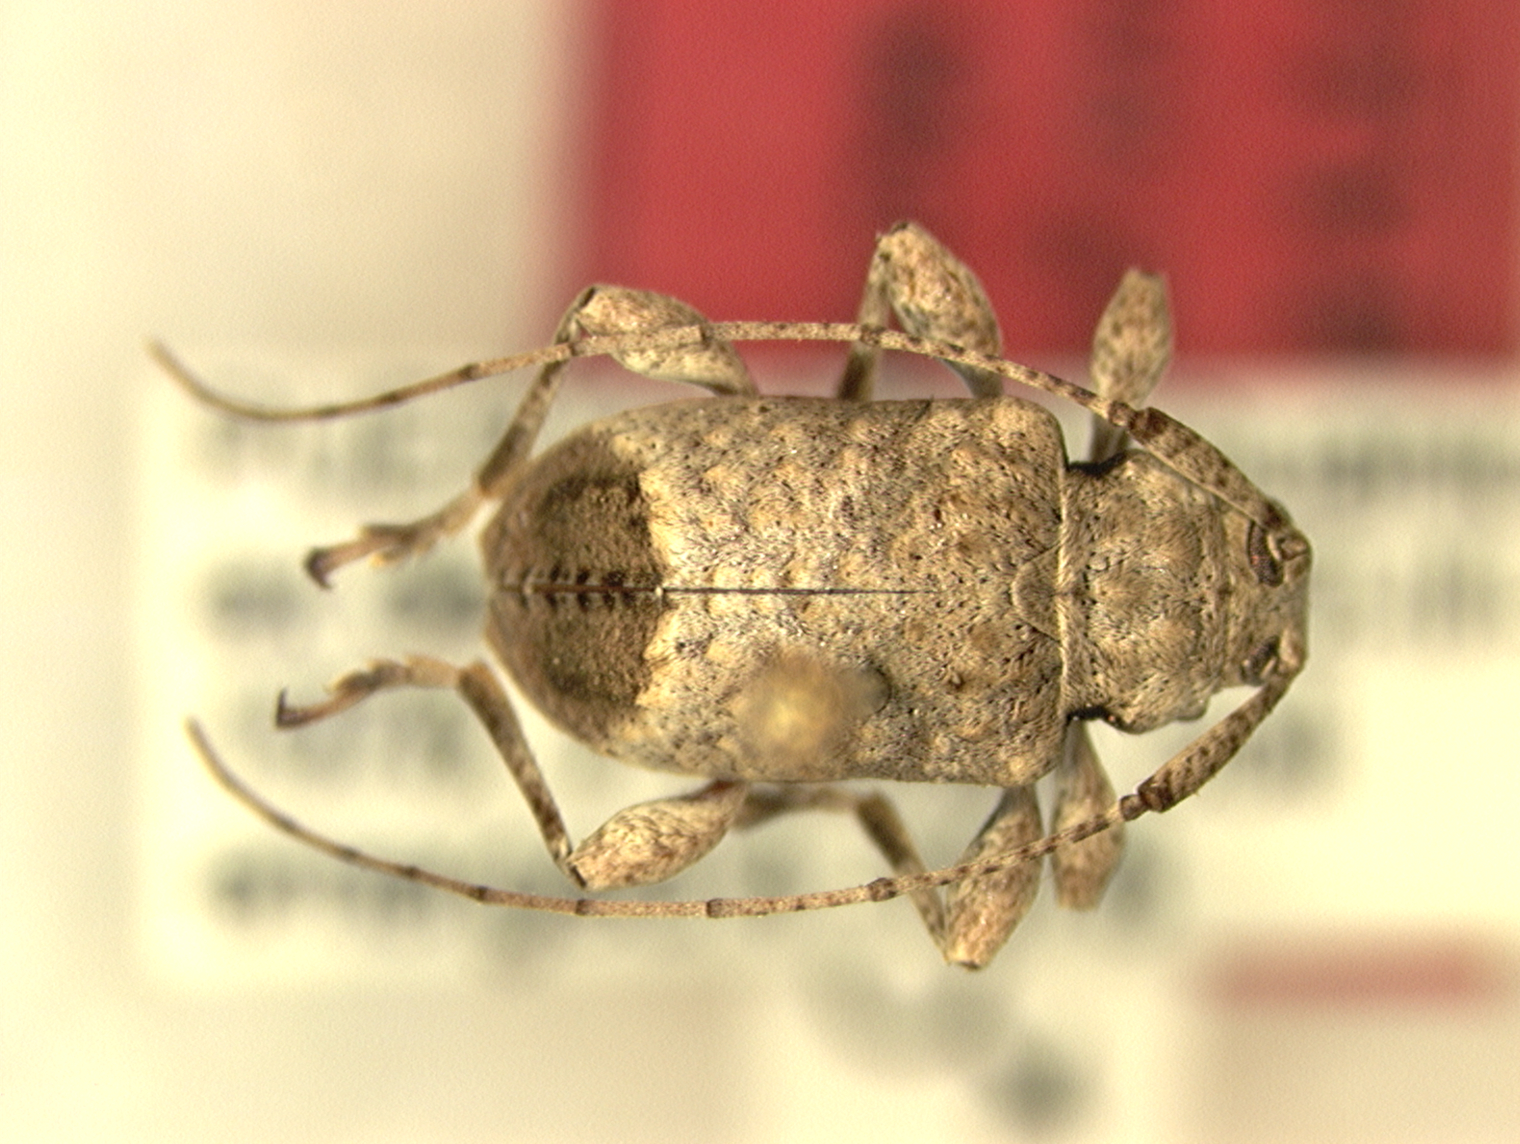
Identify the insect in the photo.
Leptostylopsis guanica
